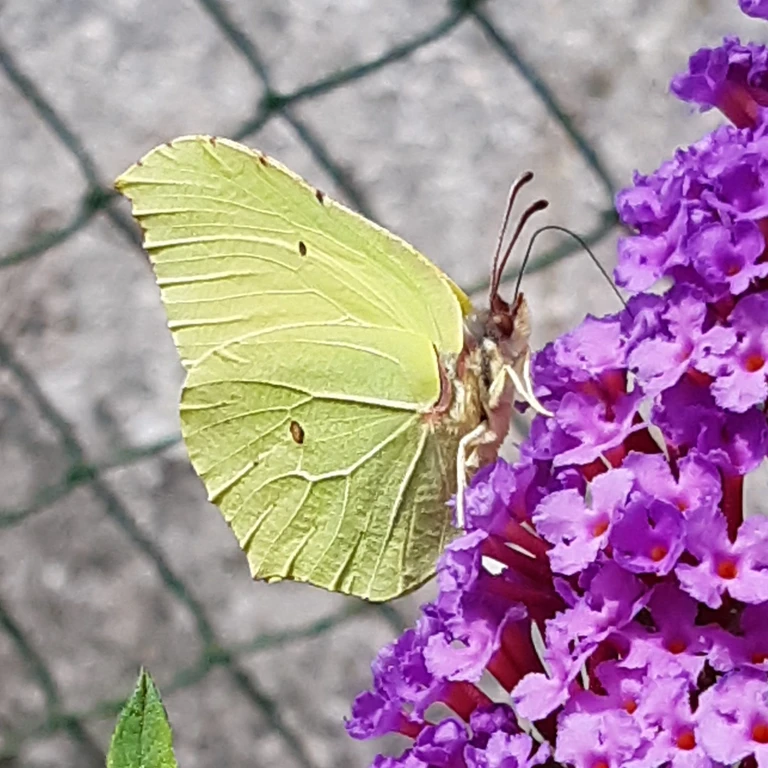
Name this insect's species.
Gonepteryx rhamni
